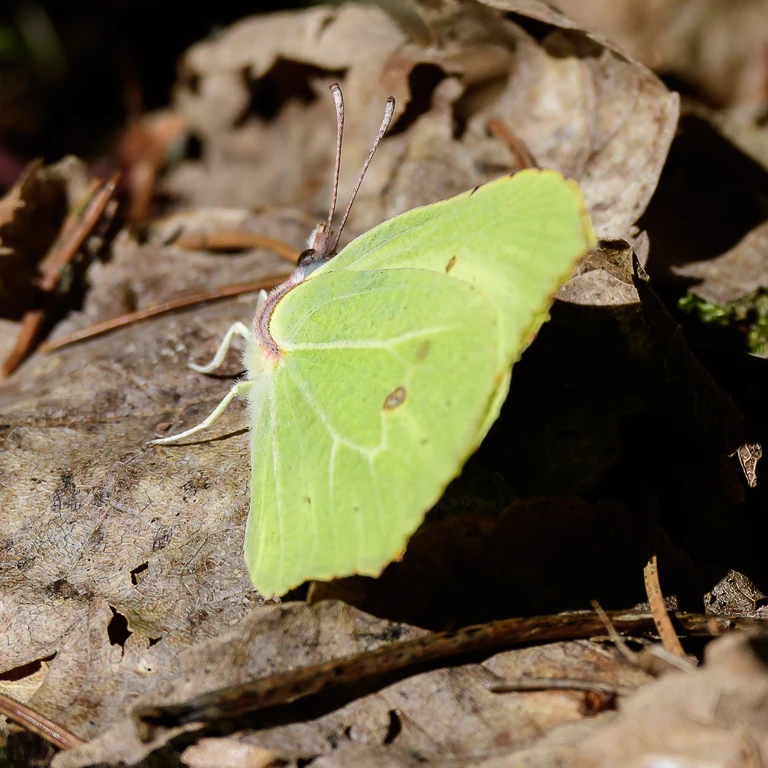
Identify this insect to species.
Gonepteryx rhamni
